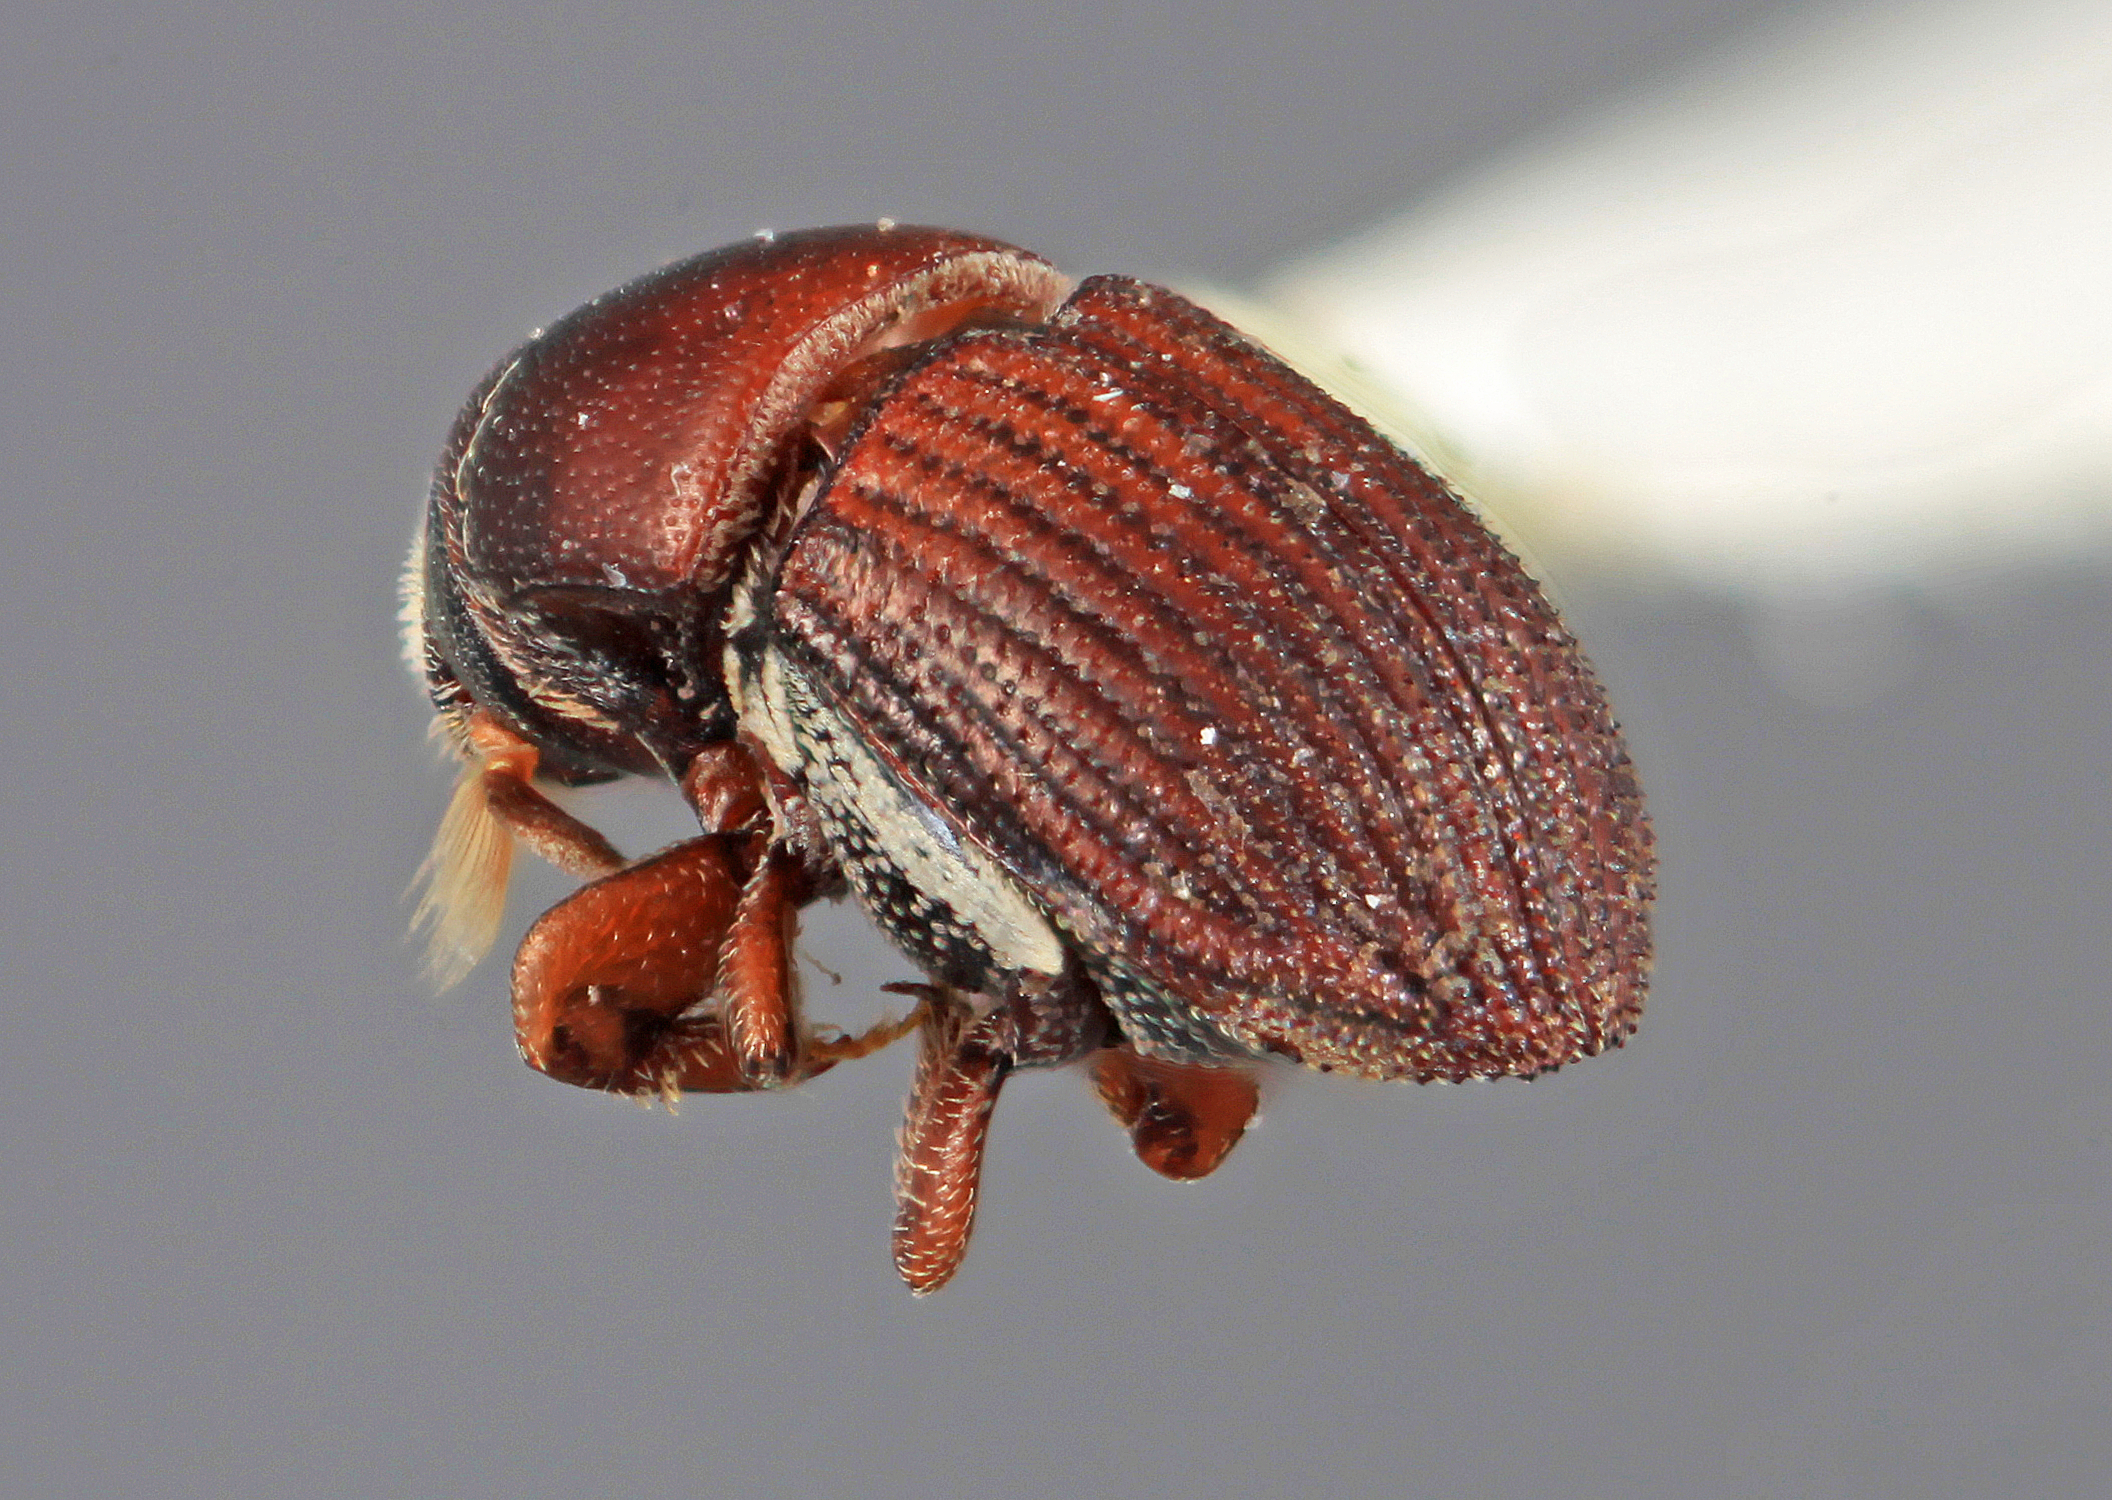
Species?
Cnemonyx recavus (also Loganius recavus)
